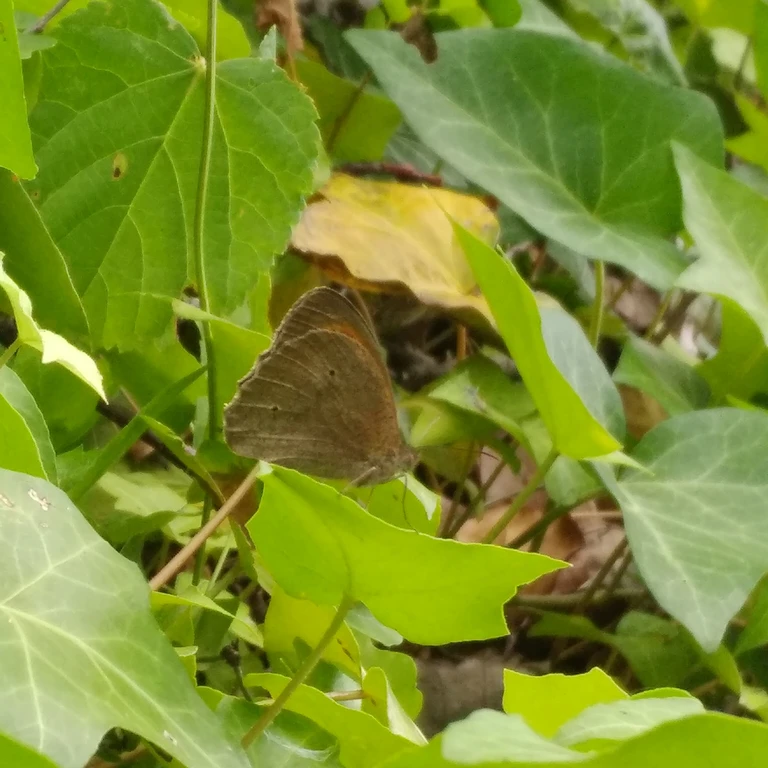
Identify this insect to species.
Maniola jurtina
